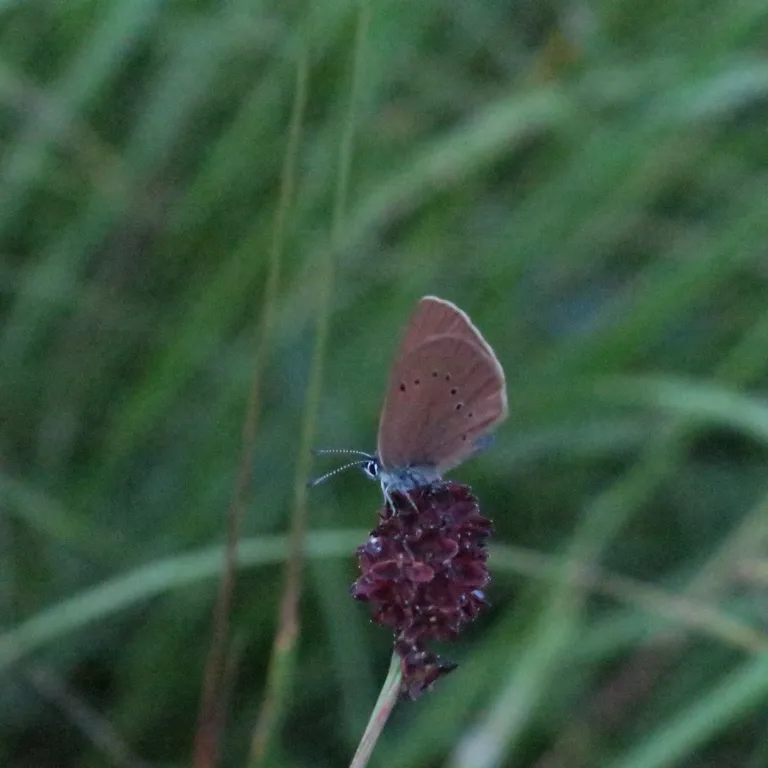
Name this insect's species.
Phengaris nausithous (also Maculinea nausithous)
